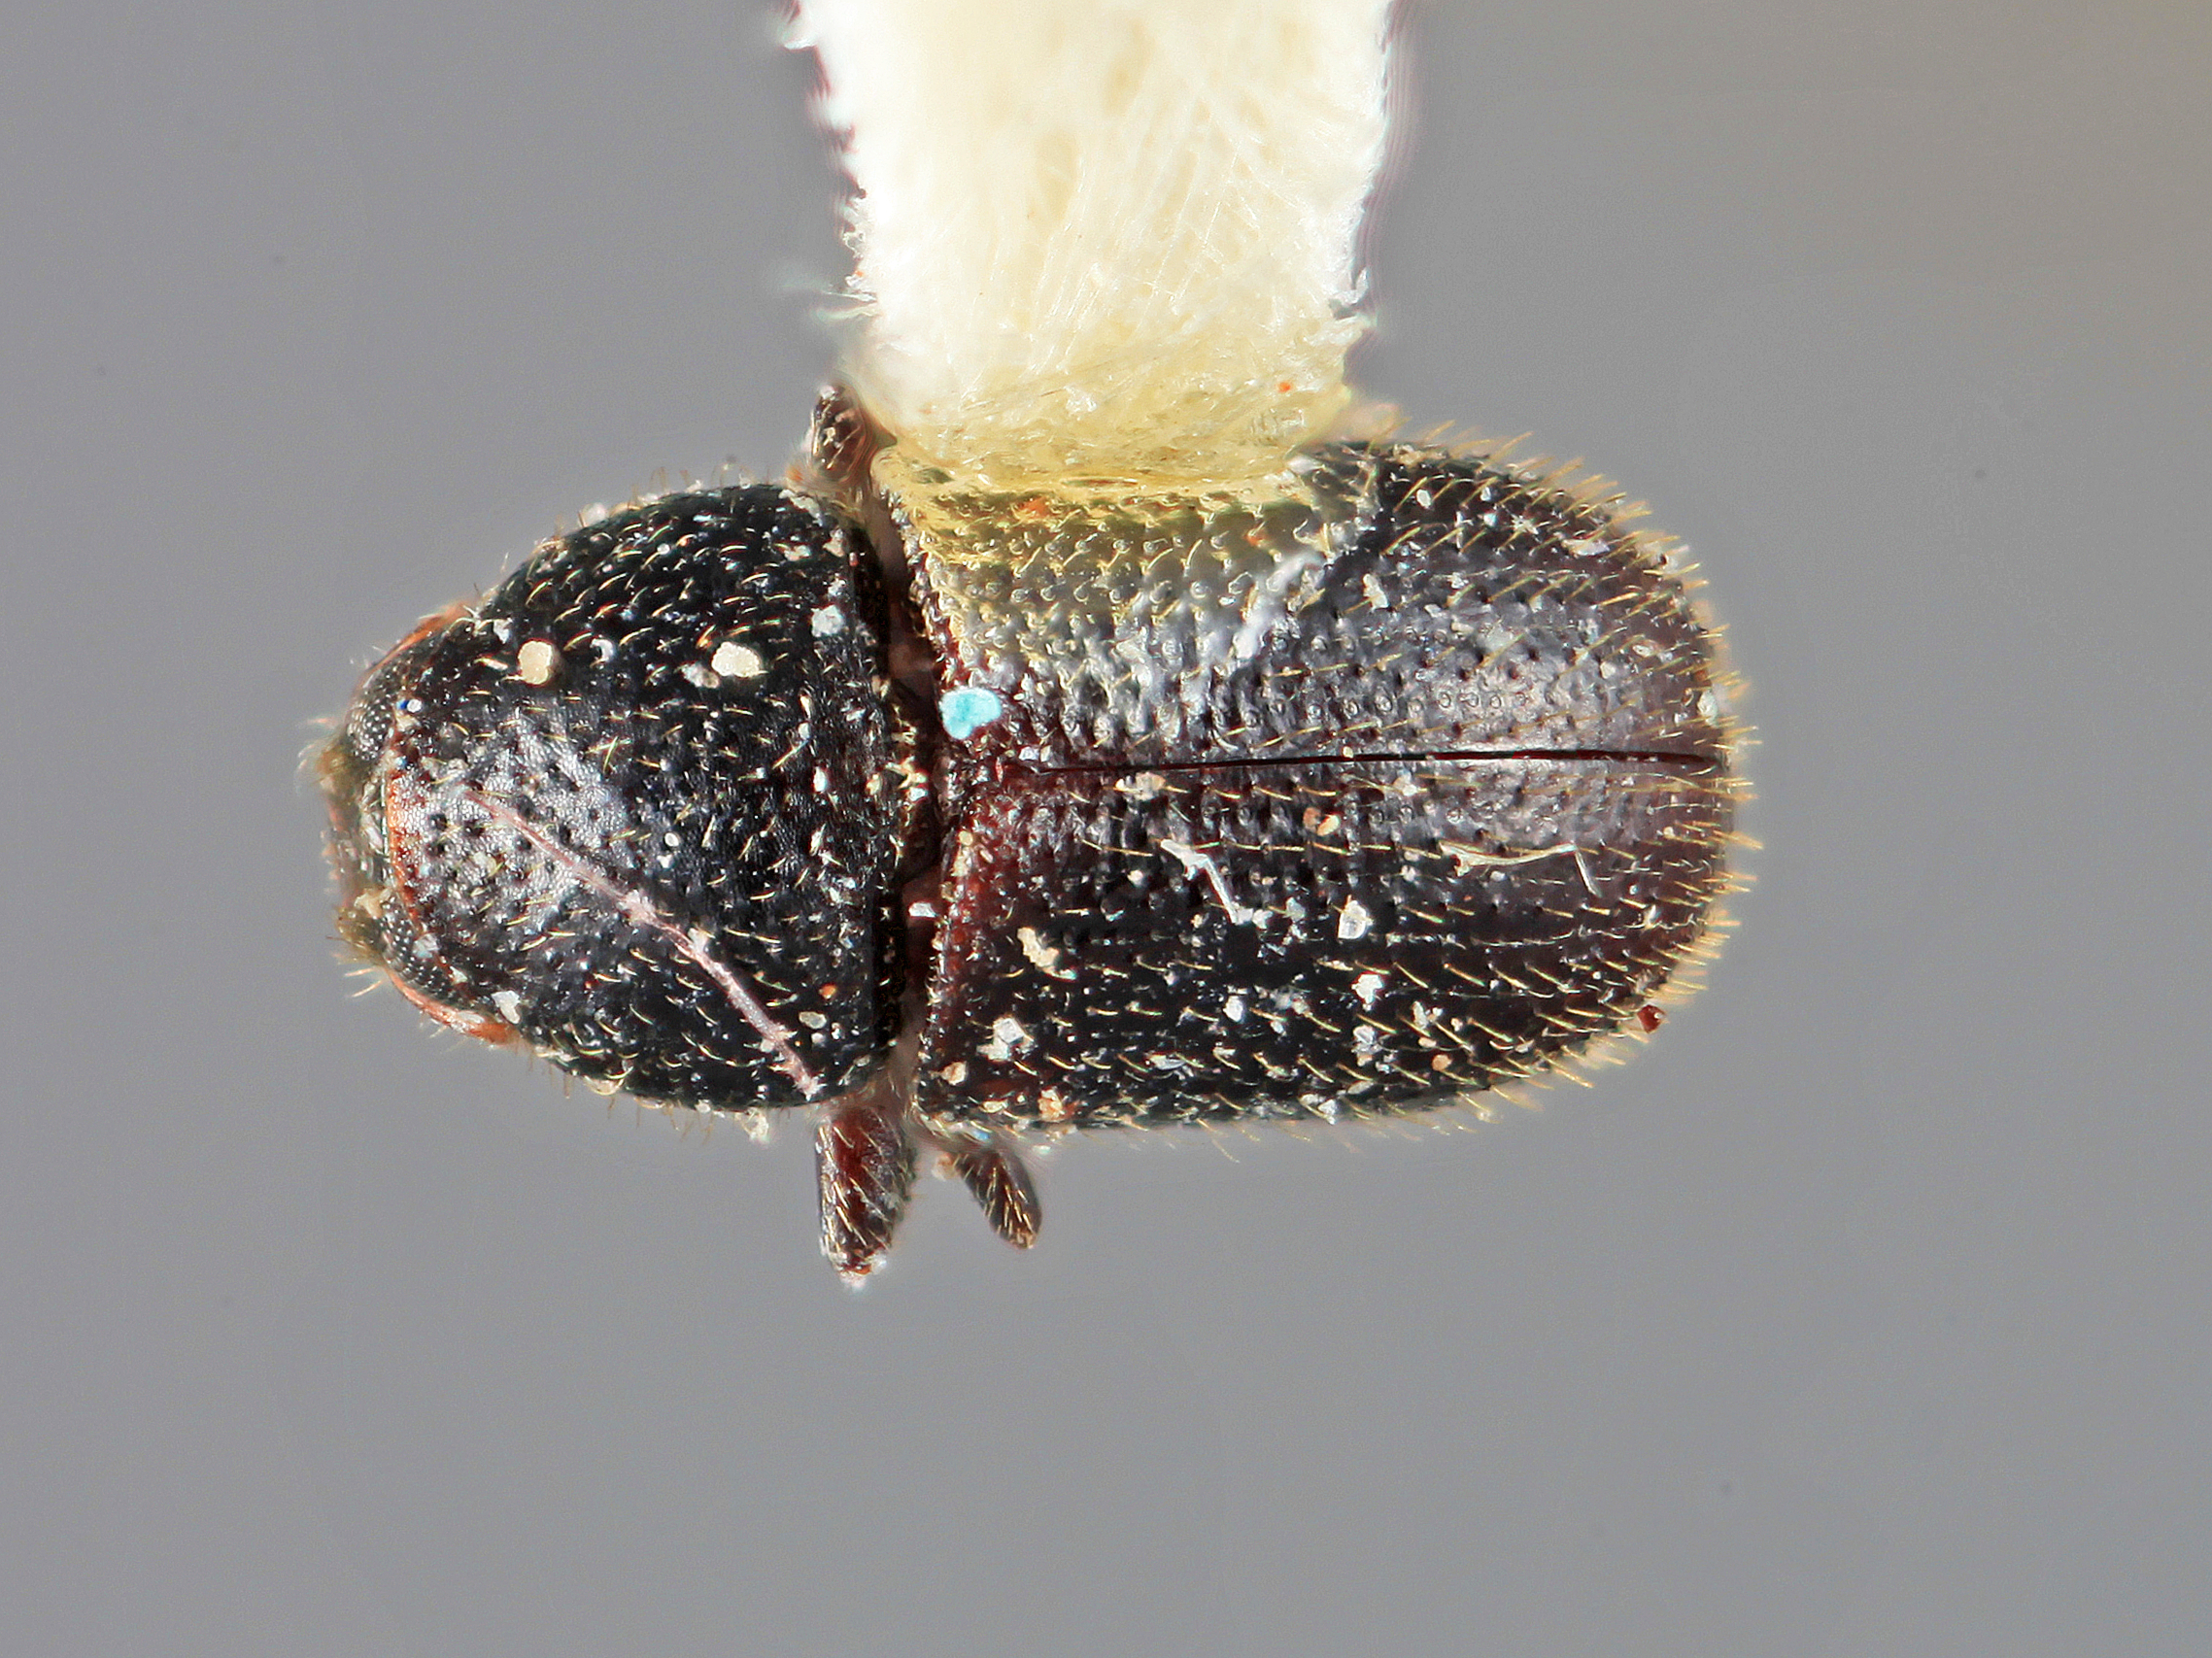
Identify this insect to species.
Chramesus tibialis
